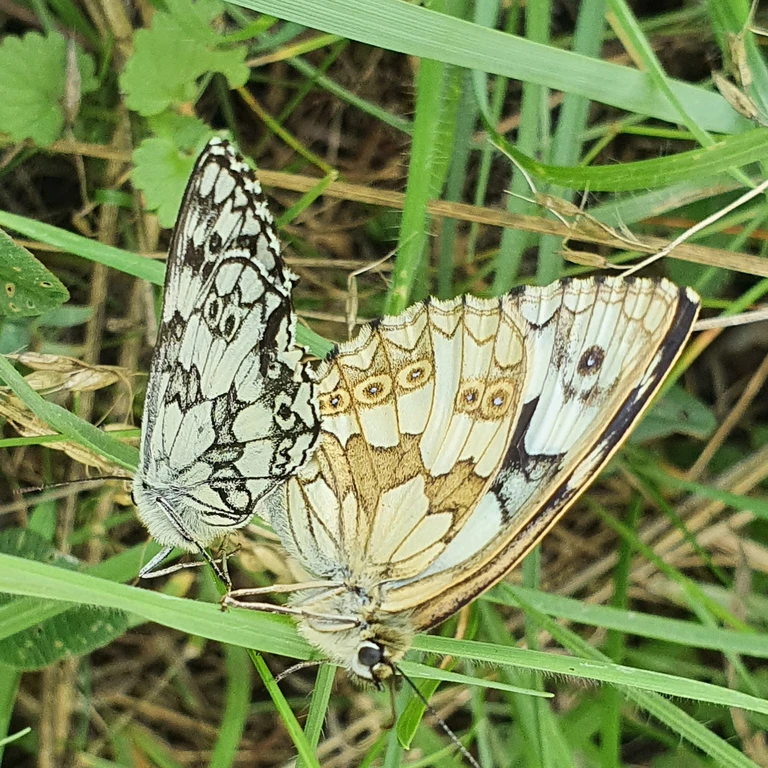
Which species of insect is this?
Melanargia galathea
